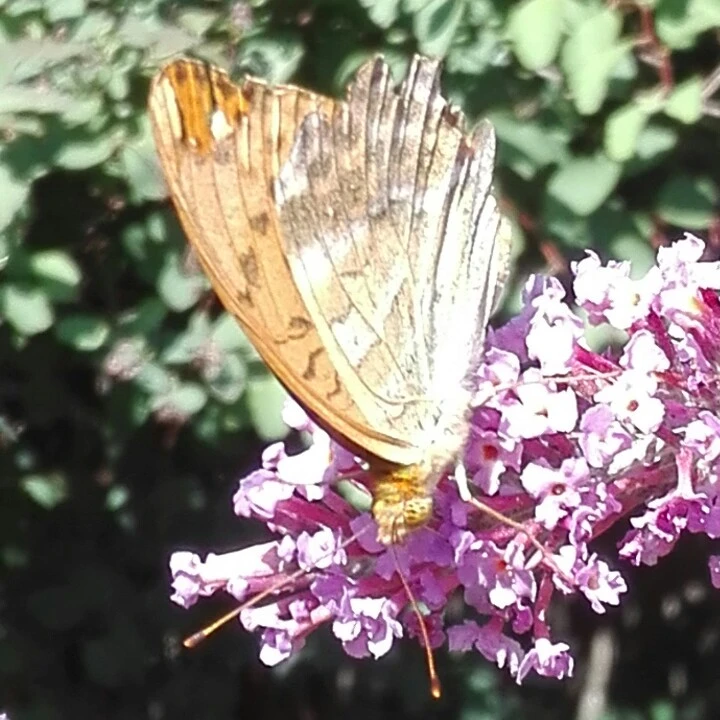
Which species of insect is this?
Argynnis paphia
